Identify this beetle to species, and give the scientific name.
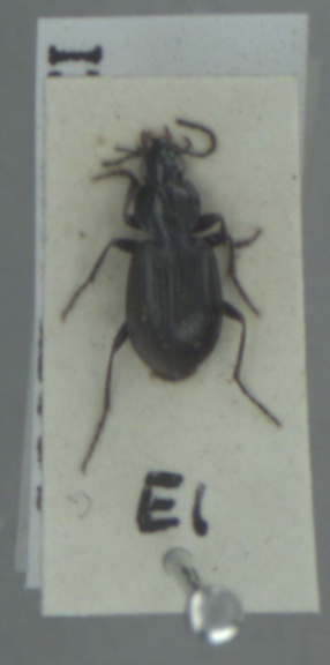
Agonum fuliginosum
